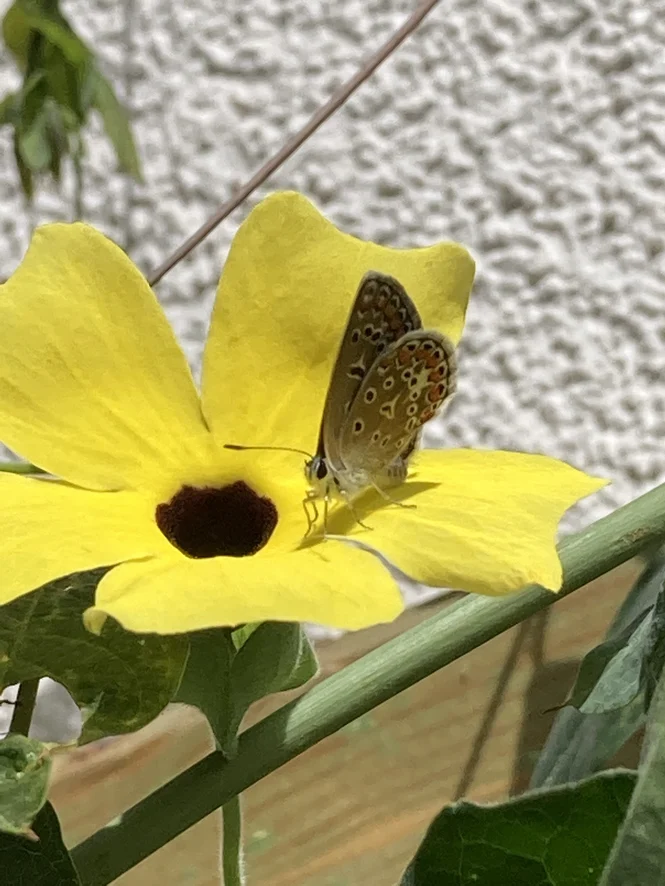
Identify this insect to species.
Polyommatus icarus
